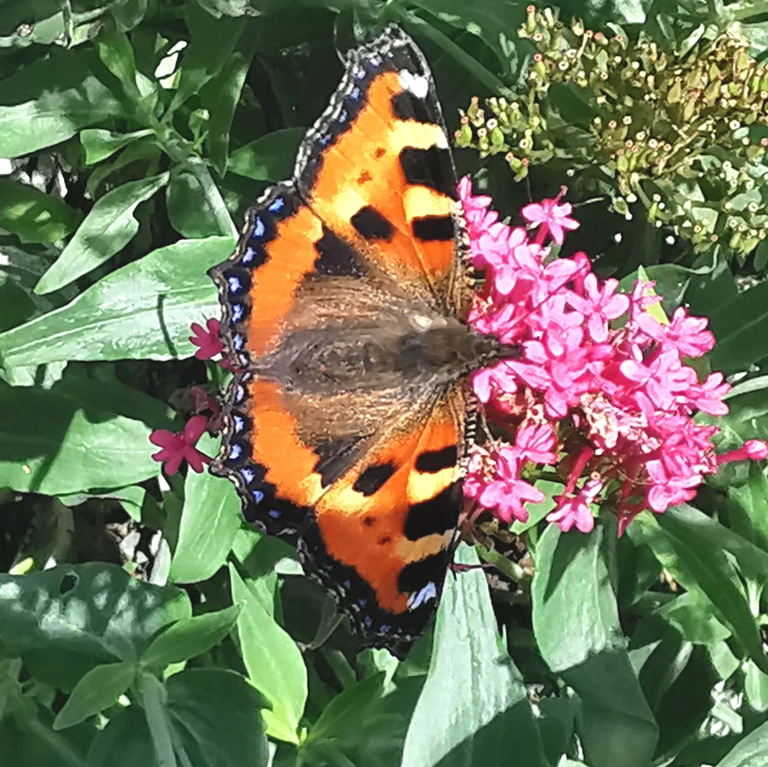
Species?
Aglais urticae
